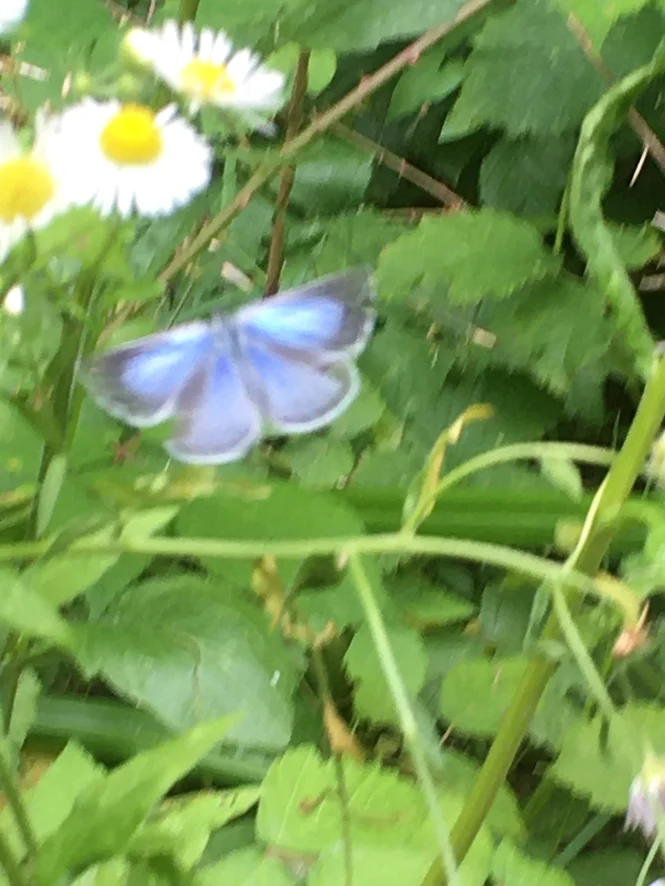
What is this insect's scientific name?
Celastrina argiolus
